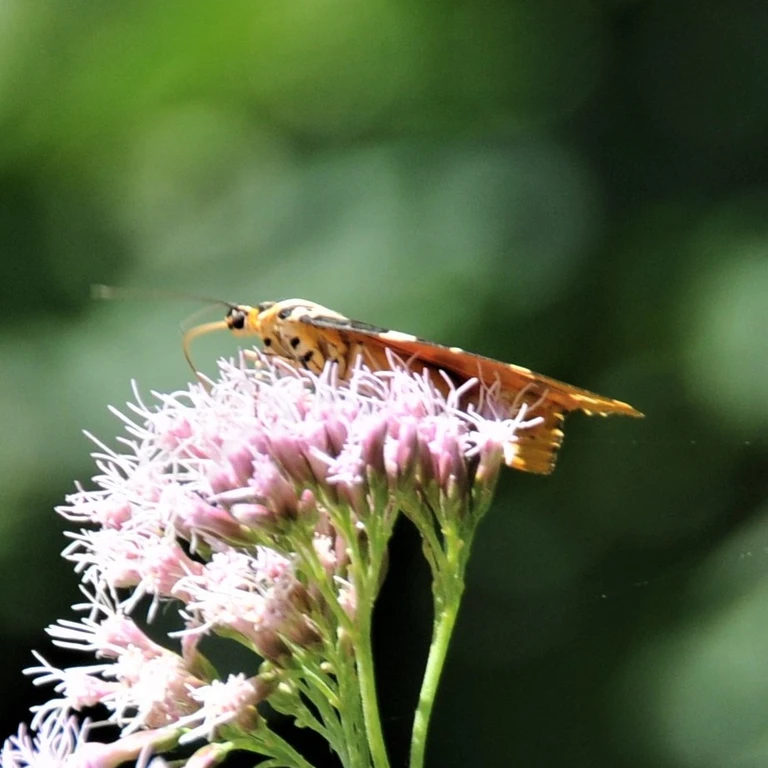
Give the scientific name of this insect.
Euplagia quadripunctaria
